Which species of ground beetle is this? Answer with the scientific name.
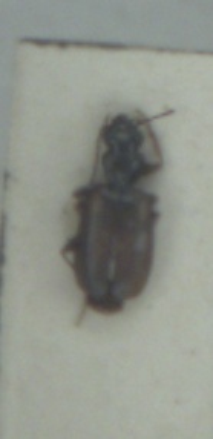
Syntomus obscuroguttatus
